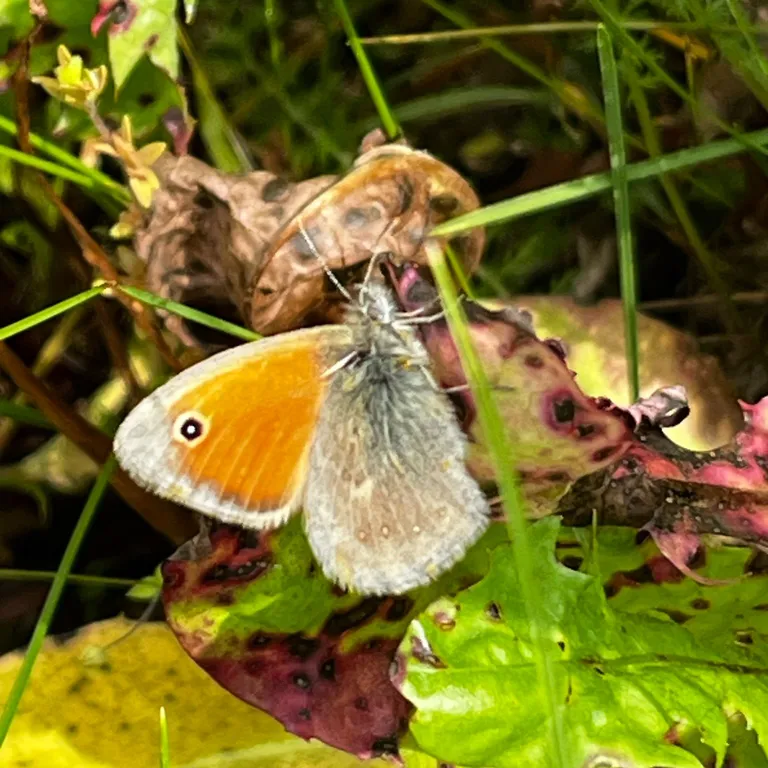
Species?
Coenonympha pamphilus
